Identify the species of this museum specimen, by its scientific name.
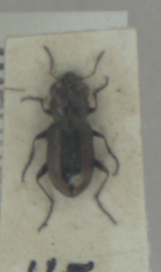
Notiophilus biguttatus
